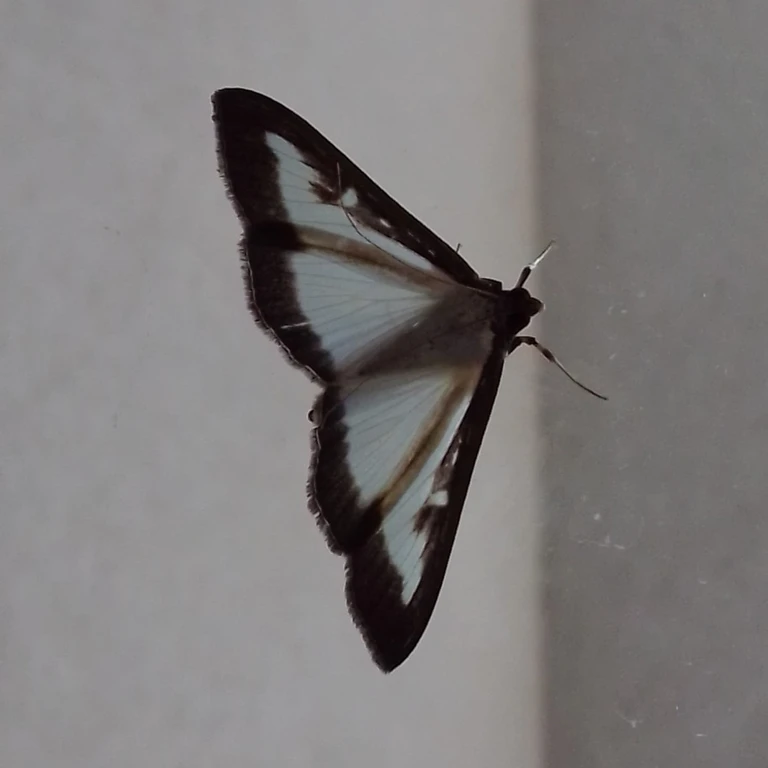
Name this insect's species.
Cydalima perspectalis
